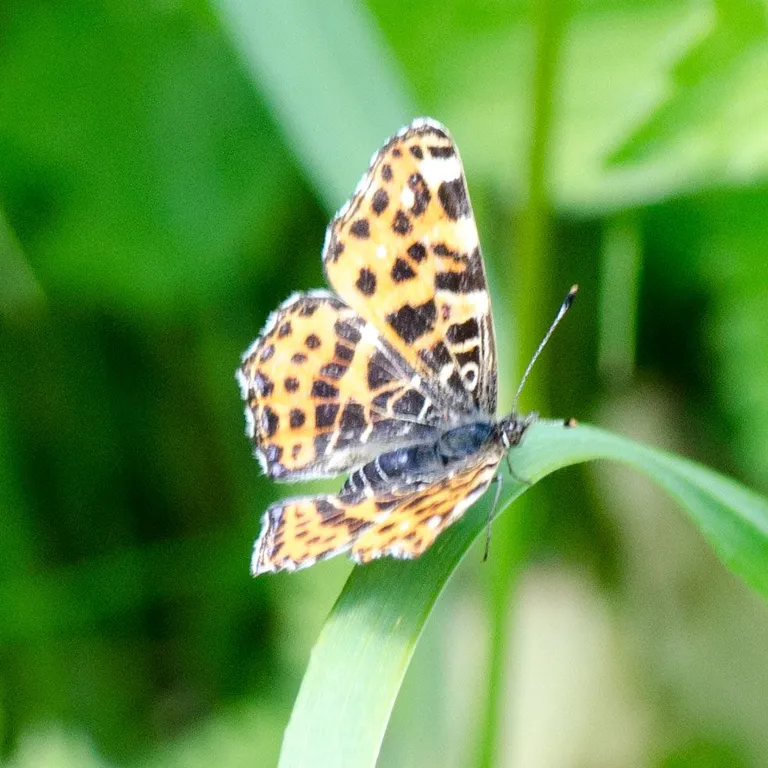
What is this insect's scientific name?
Araschnia levana
